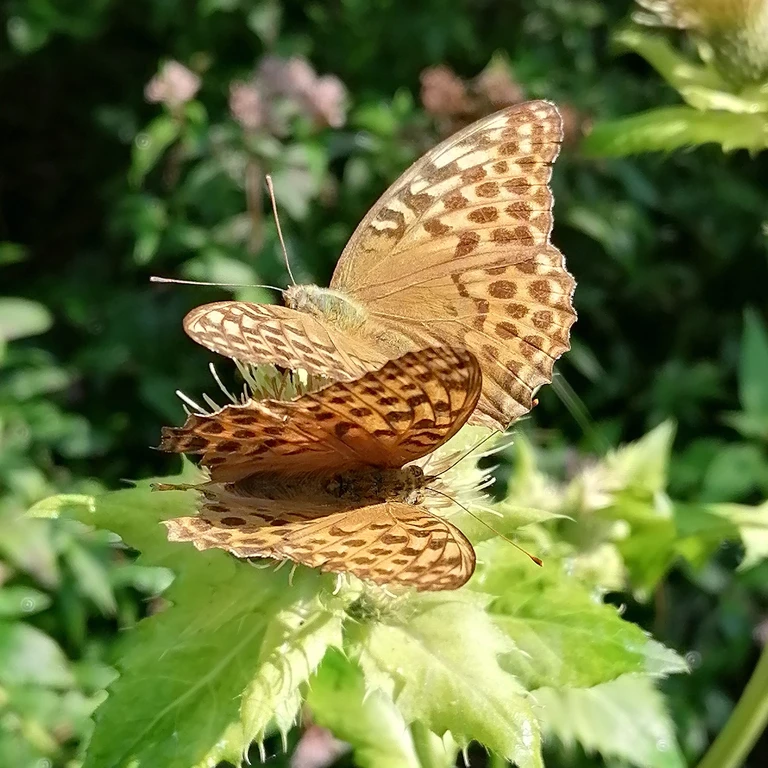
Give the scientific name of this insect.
Argynnis paphia
